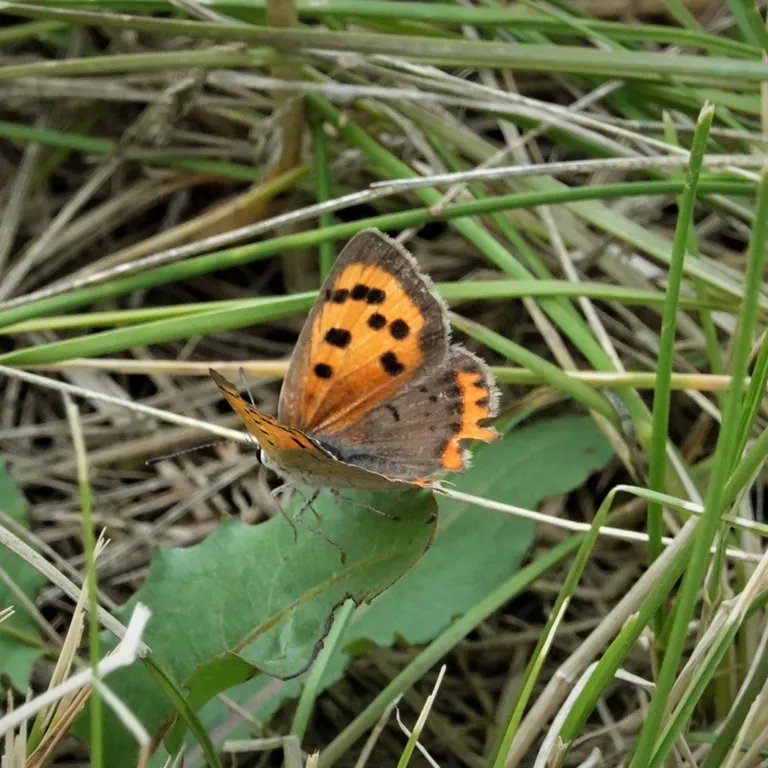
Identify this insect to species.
Lycaena phlaeas
